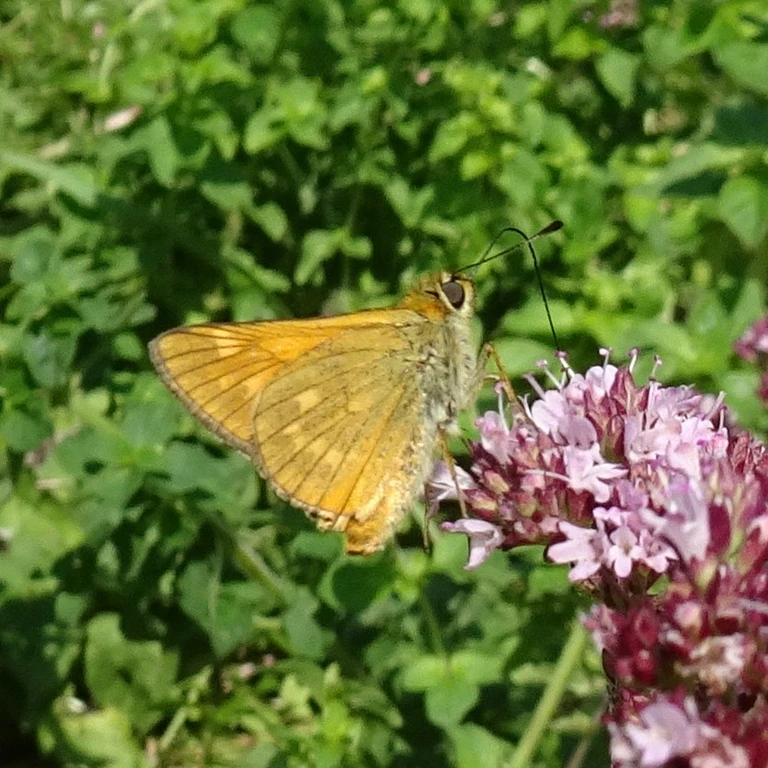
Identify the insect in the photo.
Ochlodes sylvanus (also Ochlodes venata)
